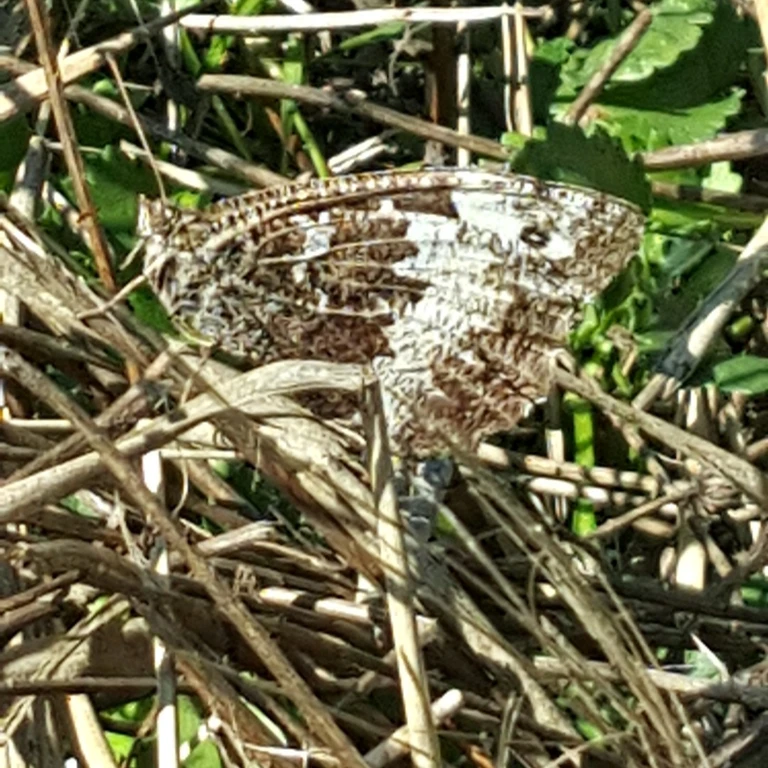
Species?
Brintesia circe
